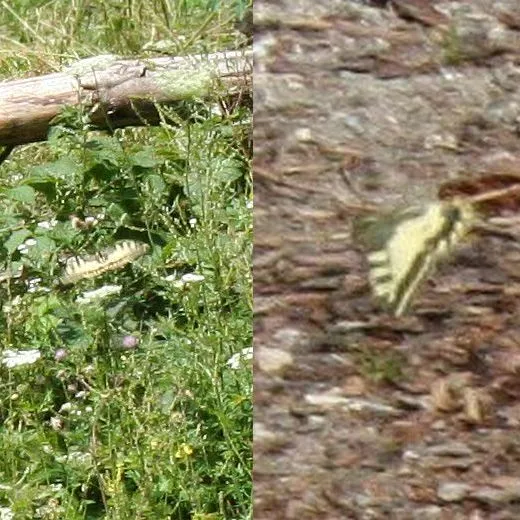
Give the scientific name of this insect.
Papilio machaon
